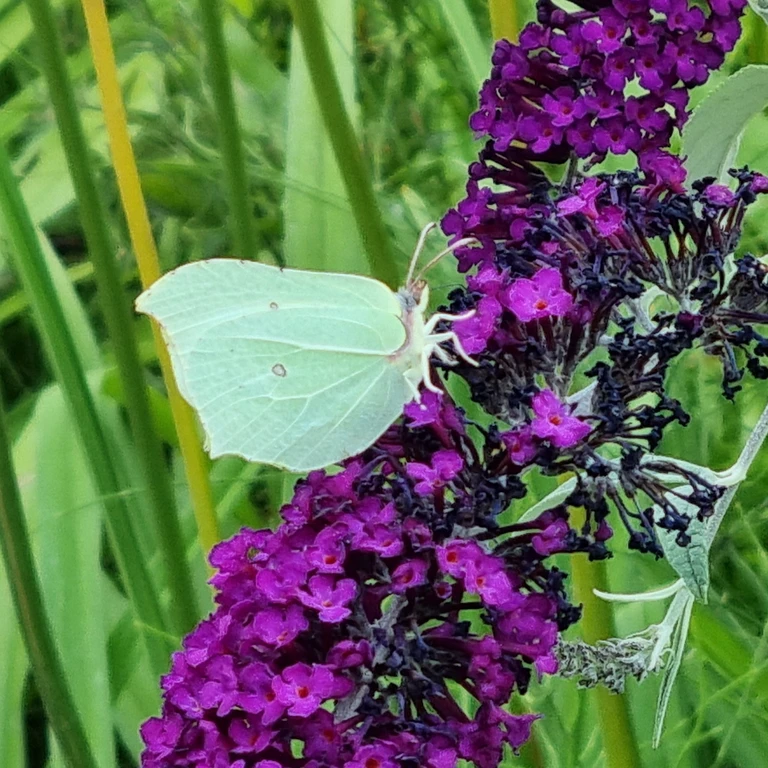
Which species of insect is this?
Gonepteryx rhamni
